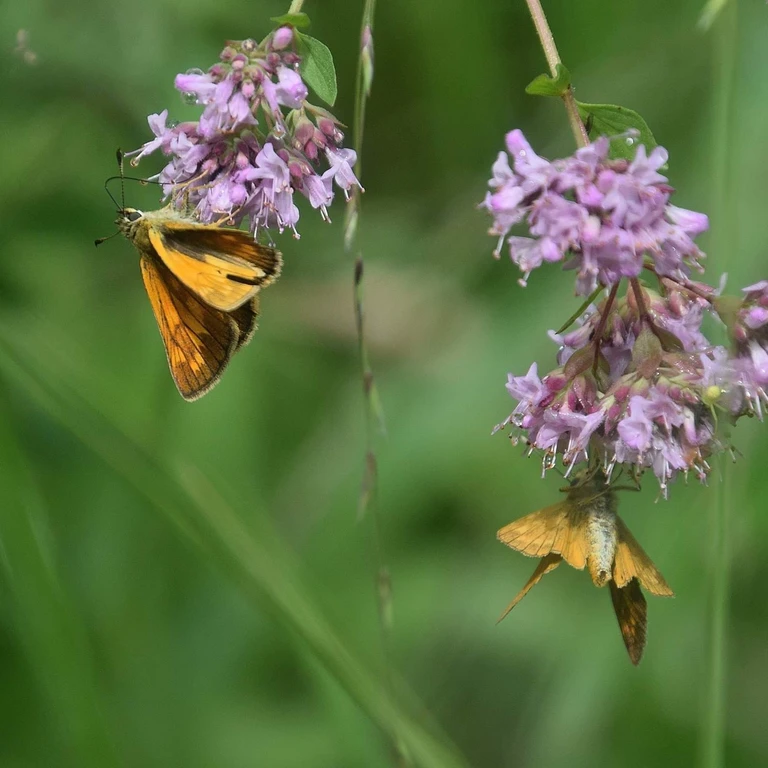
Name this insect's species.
Ochlodes sylvanus (also Ochlodes venata)
